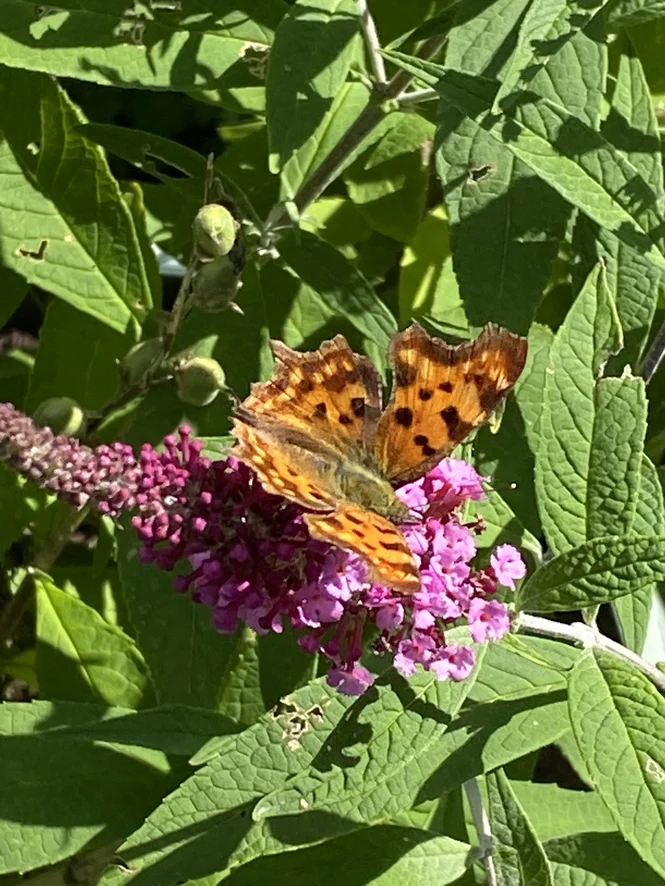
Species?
Polygonia c-album
